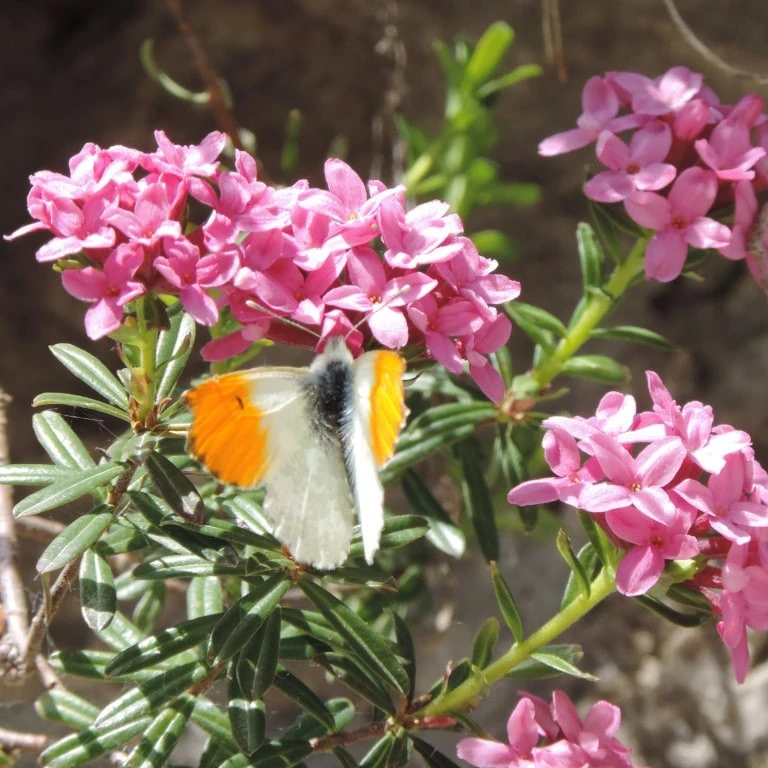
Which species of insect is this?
Anthocharis cardamines
